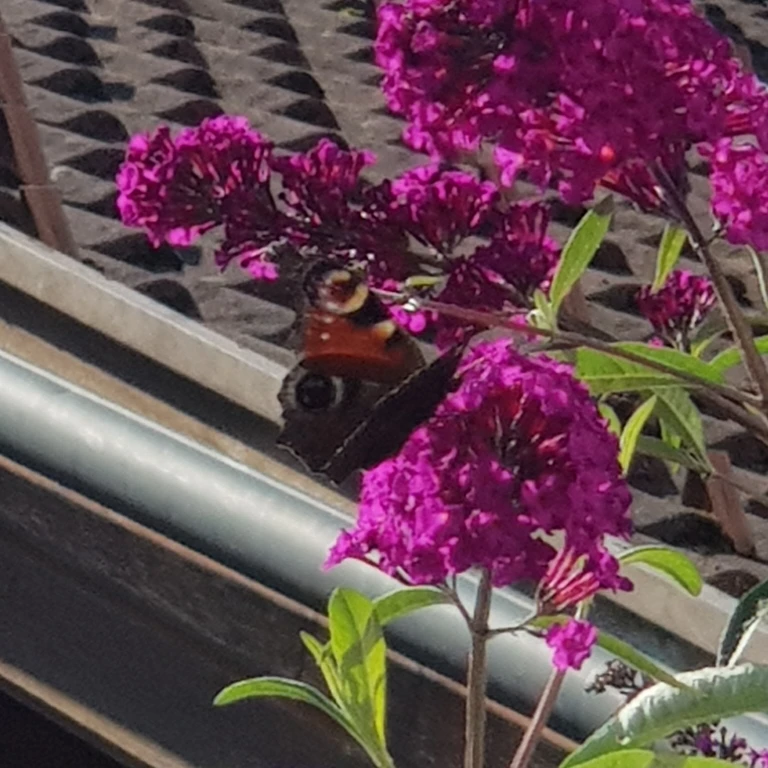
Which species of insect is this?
Aglais io
